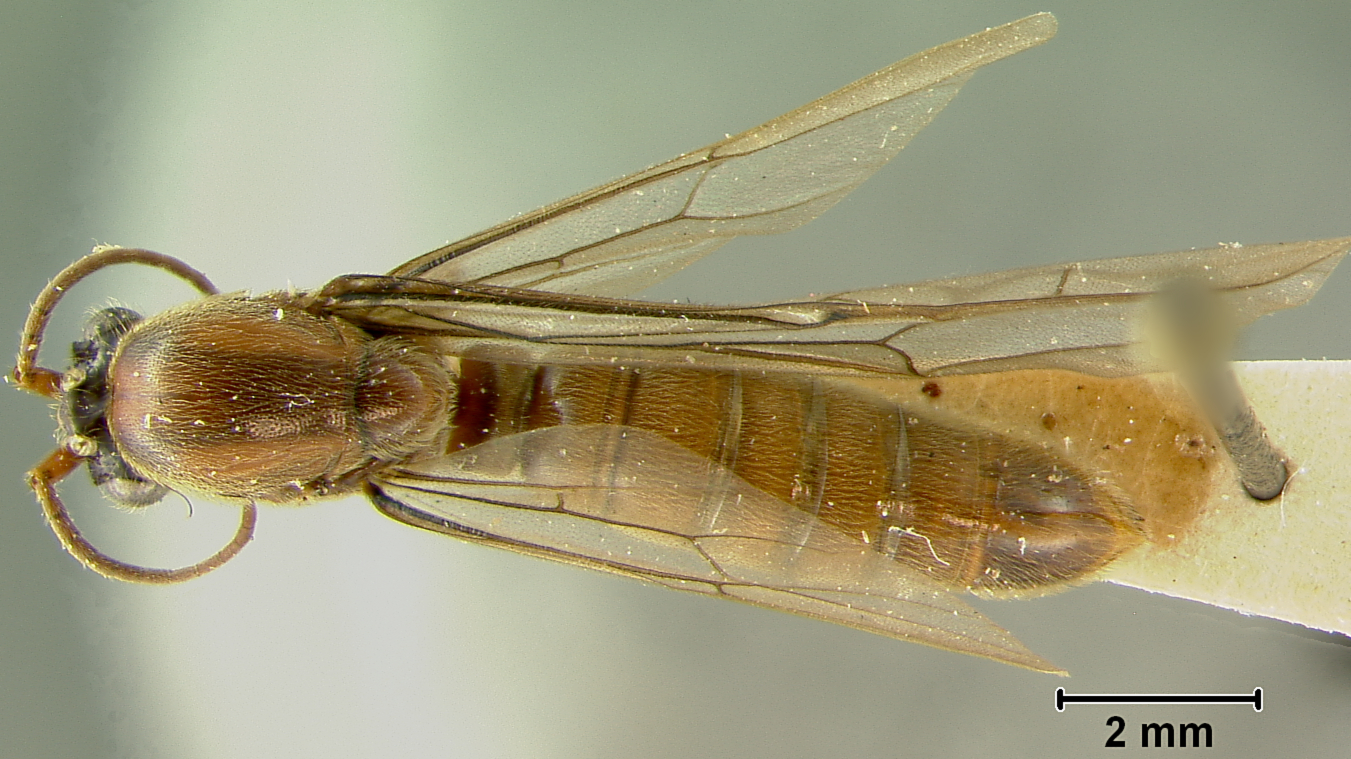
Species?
Neivamyrmex gracilis
